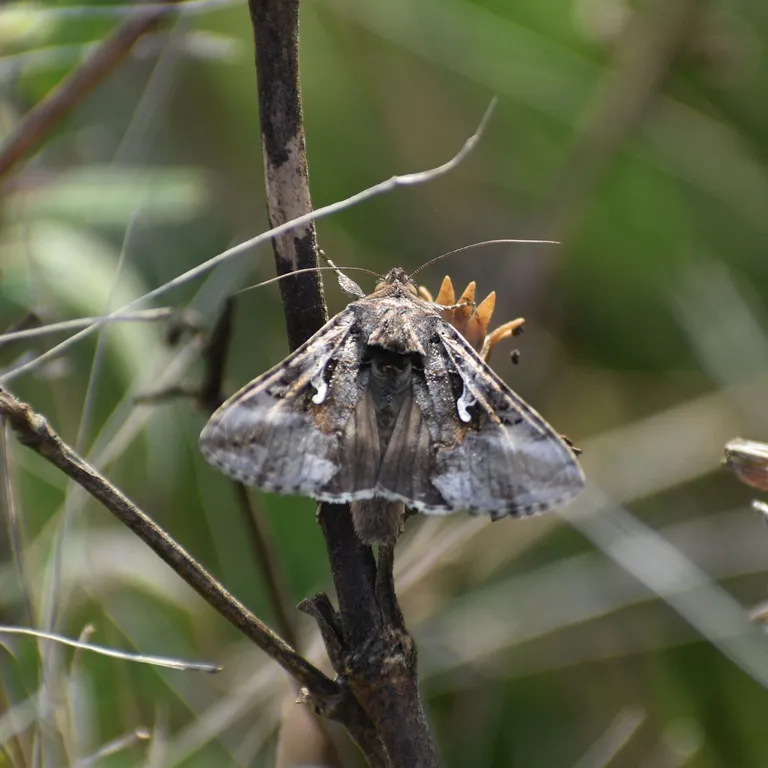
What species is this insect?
Autographa gamma
